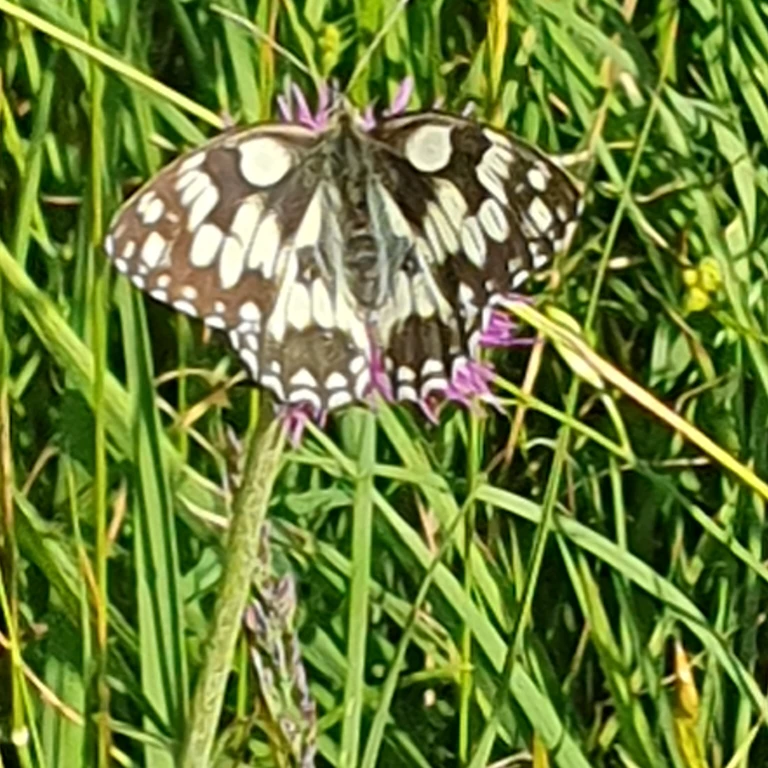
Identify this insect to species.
Melanargia galathea
